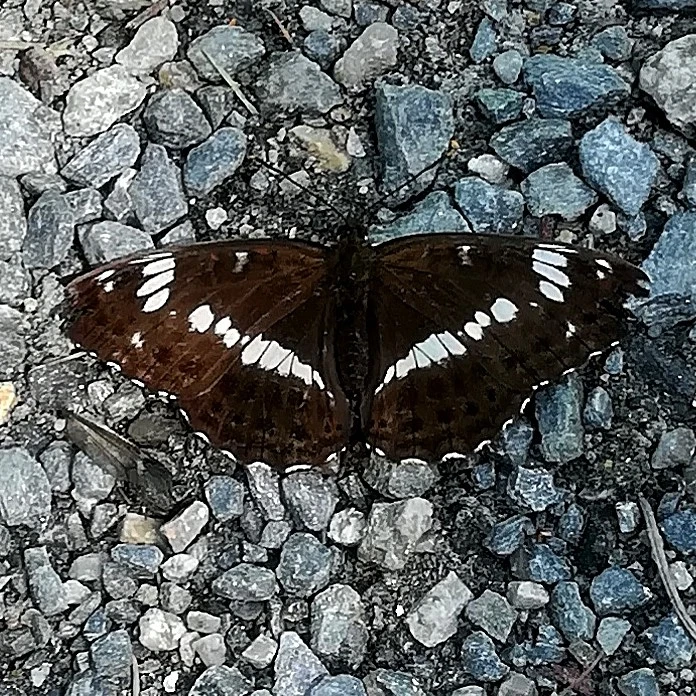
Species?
Limenitis camilla (also Ladoga camilla)
